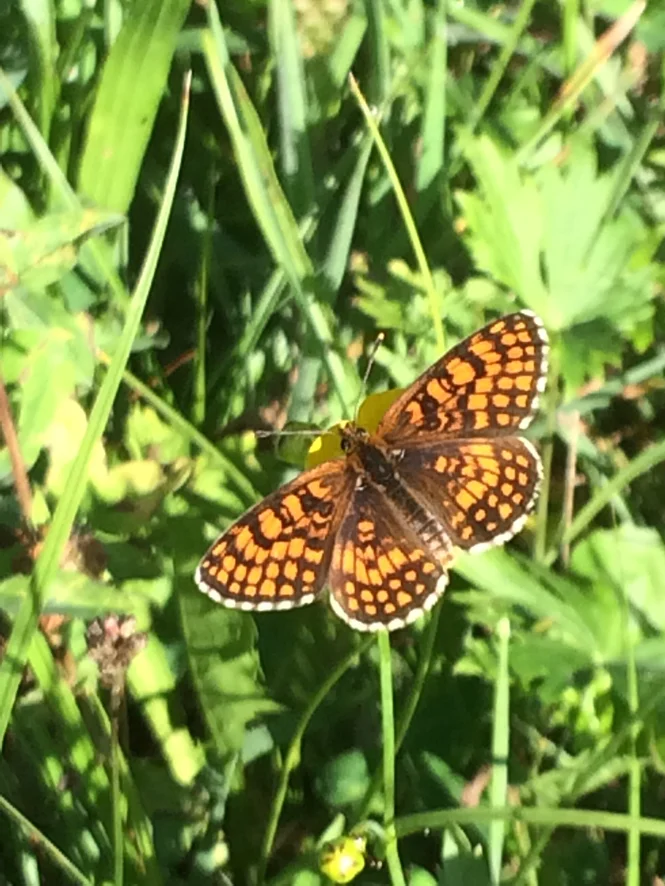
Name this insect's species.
Melitaea athalia
